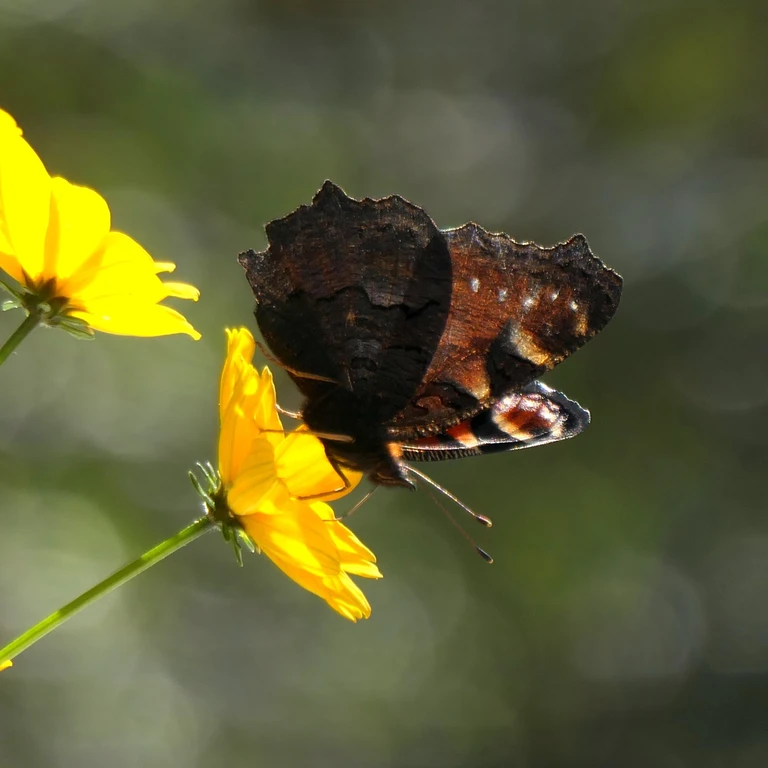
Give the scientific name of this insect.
Aglais io
